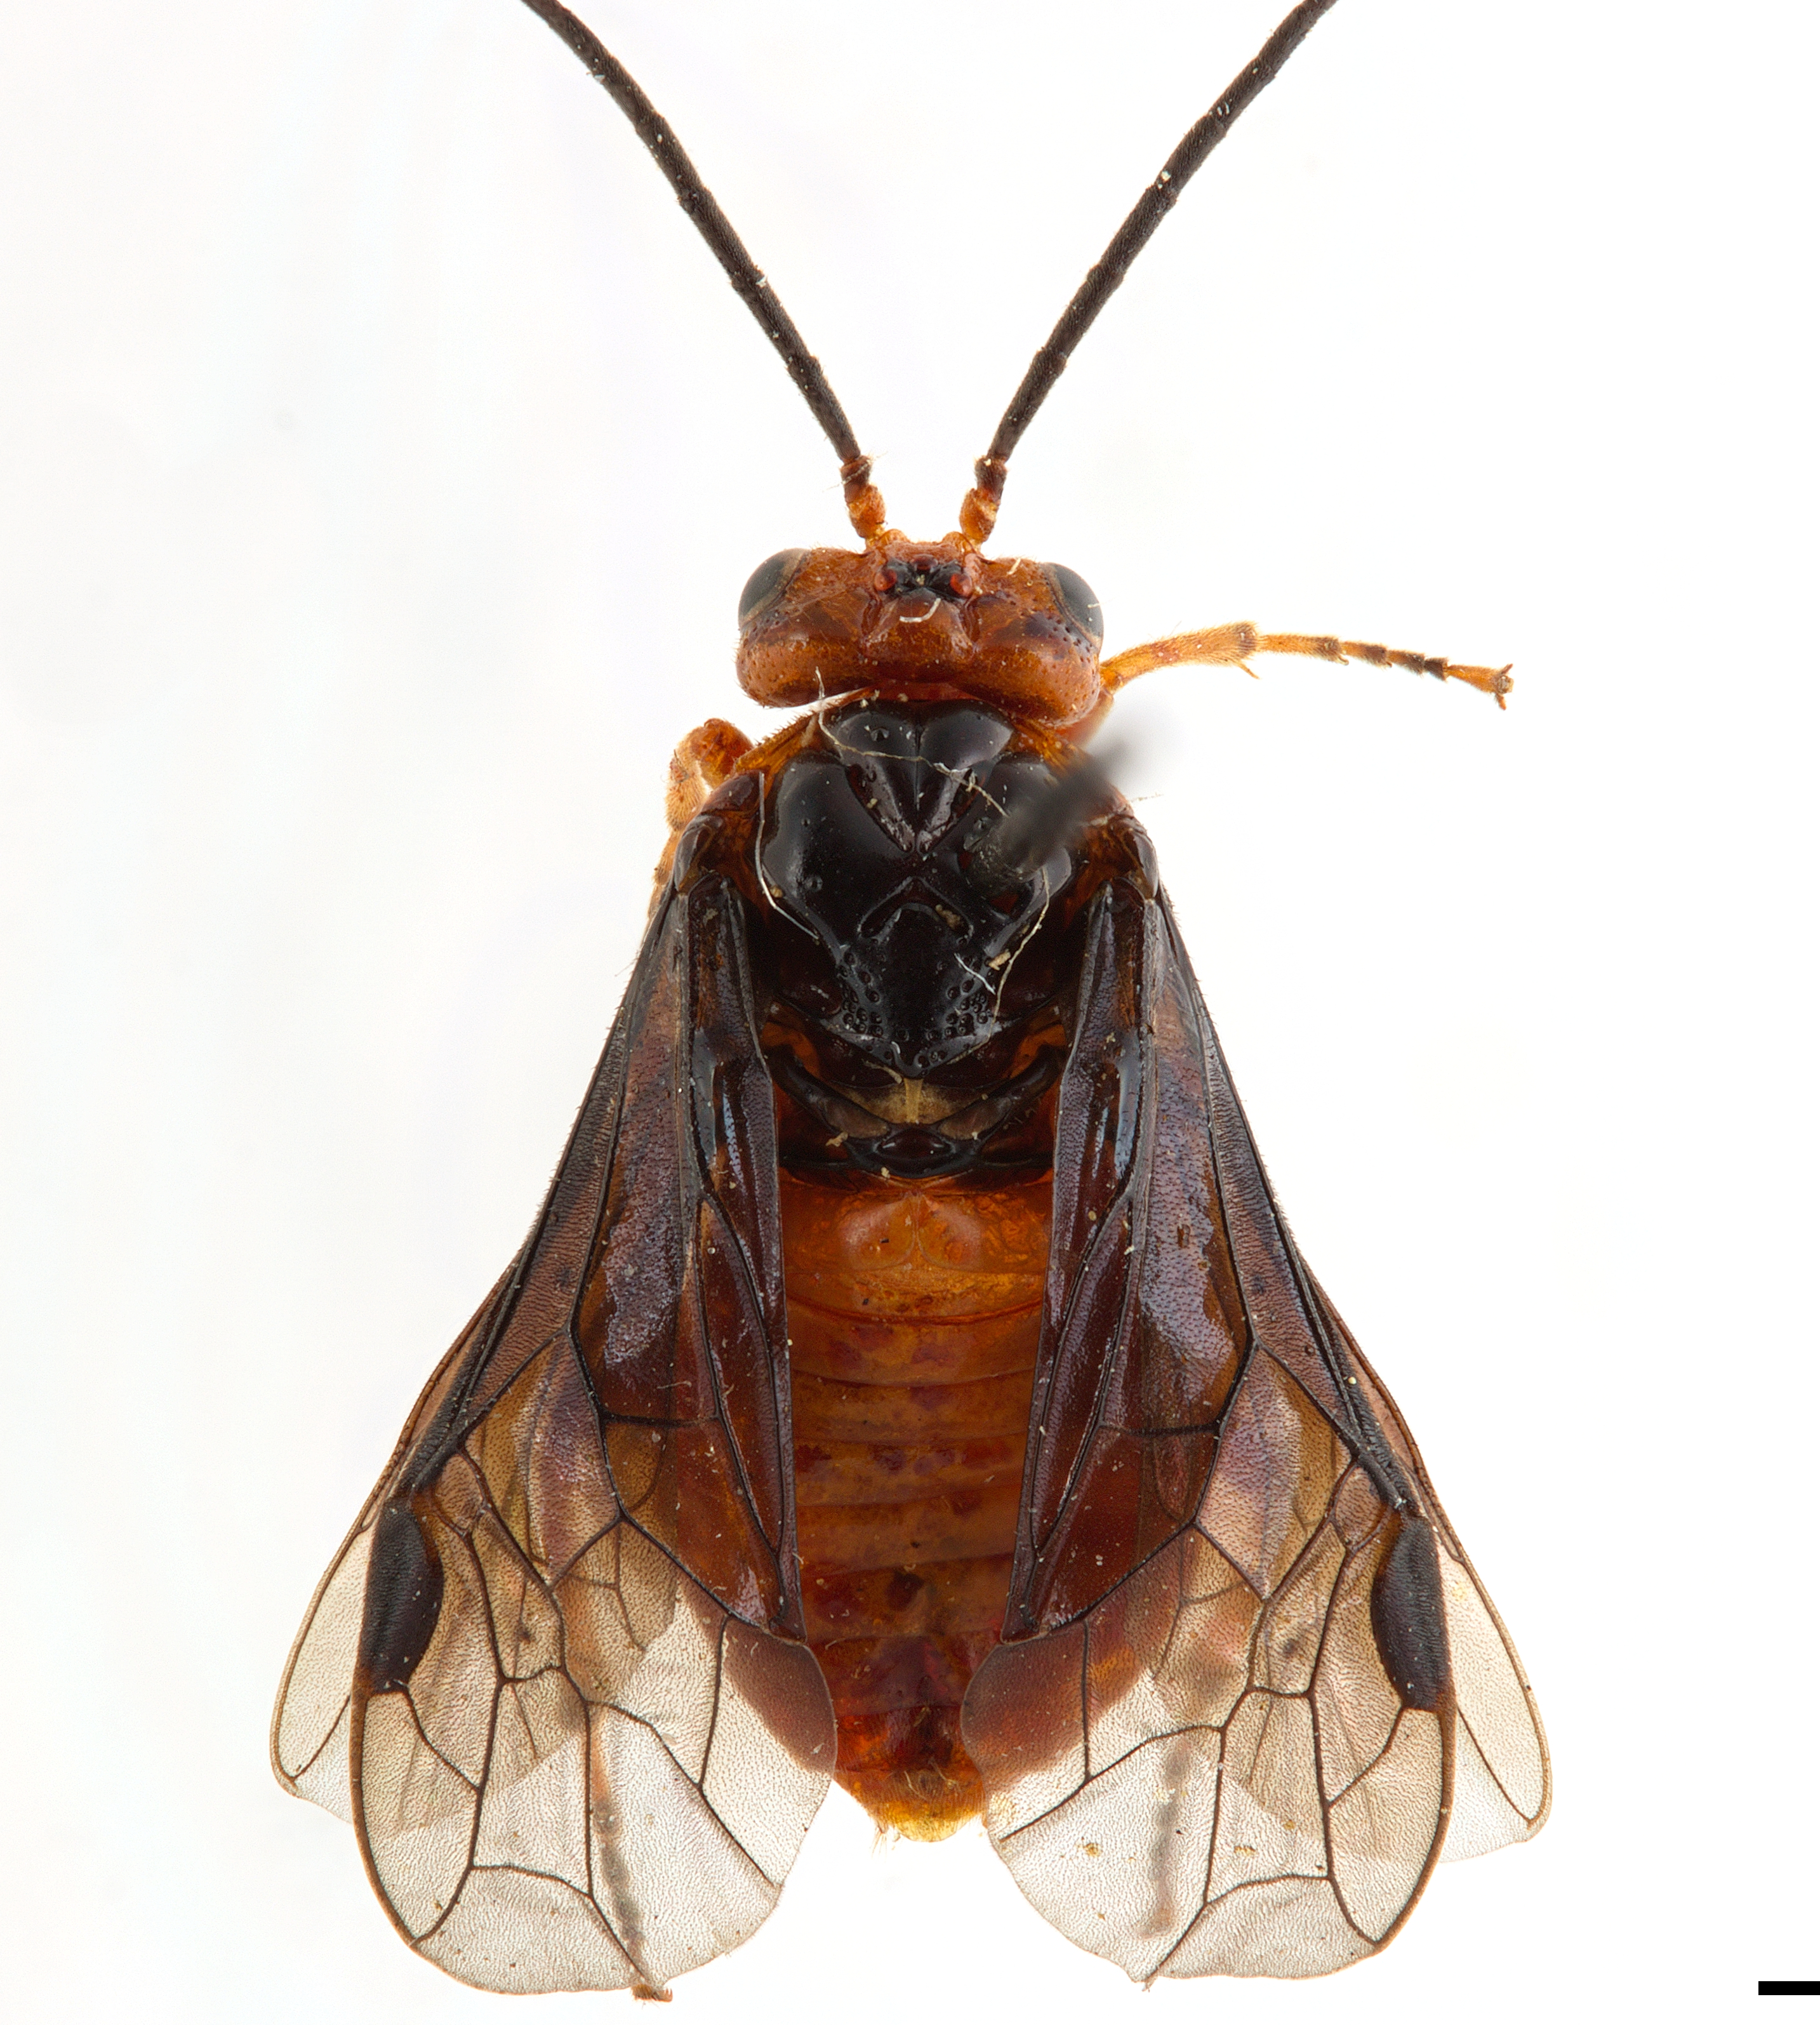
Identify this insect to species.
Nesotomostethus religiosa
